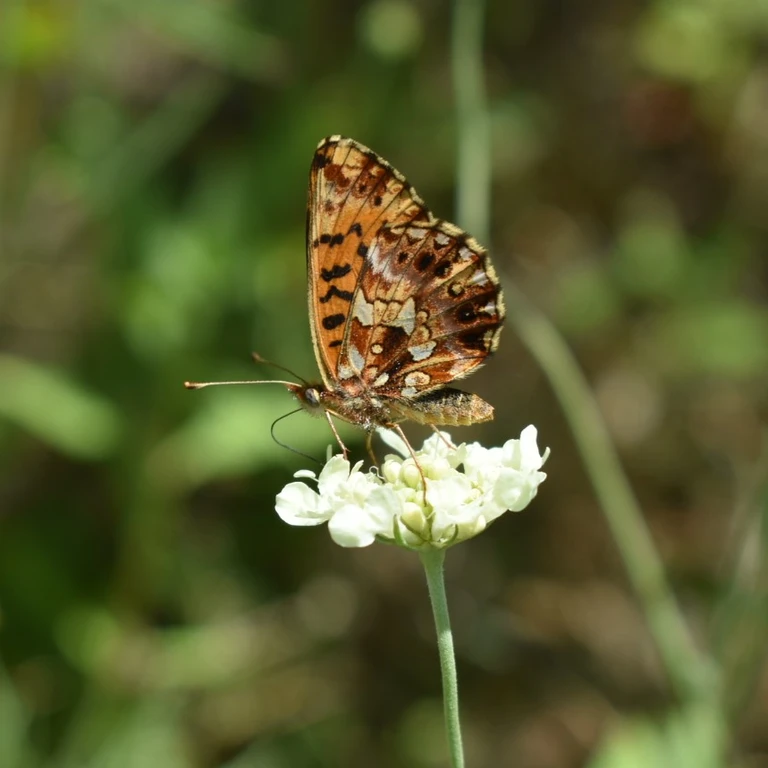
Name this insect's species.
Boloria dia
